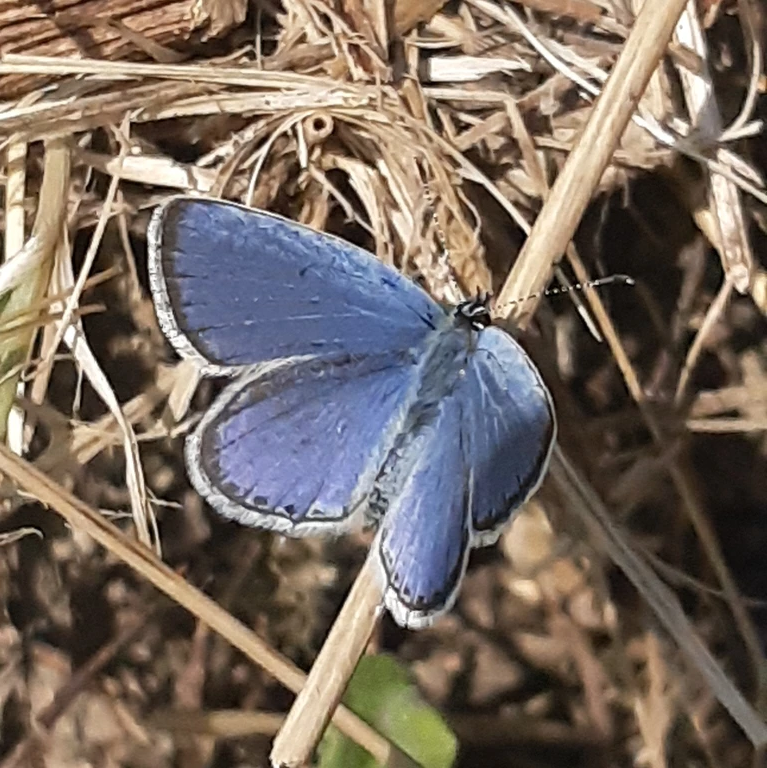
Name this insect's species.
Cupido argiades (also Elkalyce argiades)
